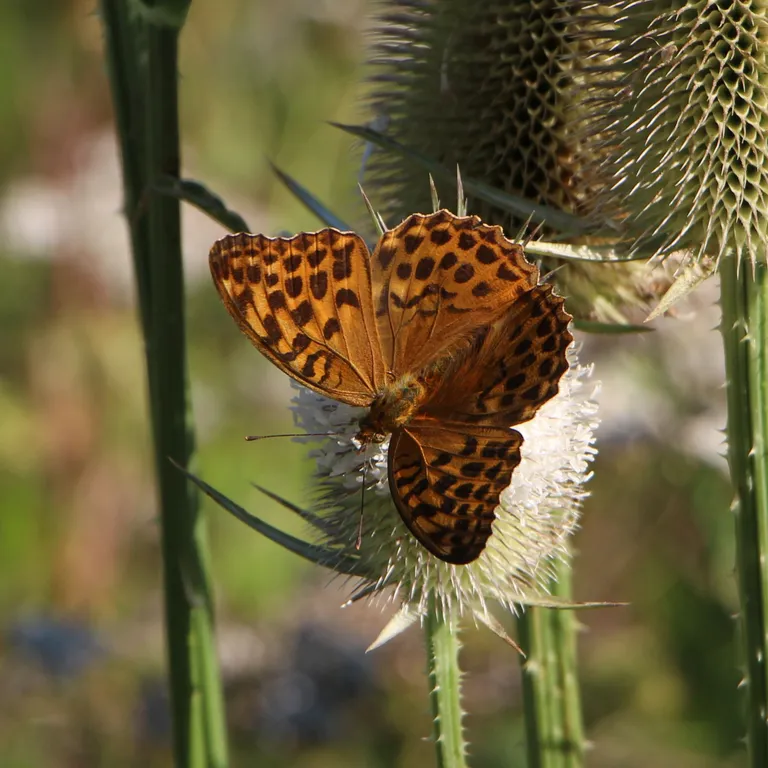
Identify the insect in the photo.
Argynnis paphia
